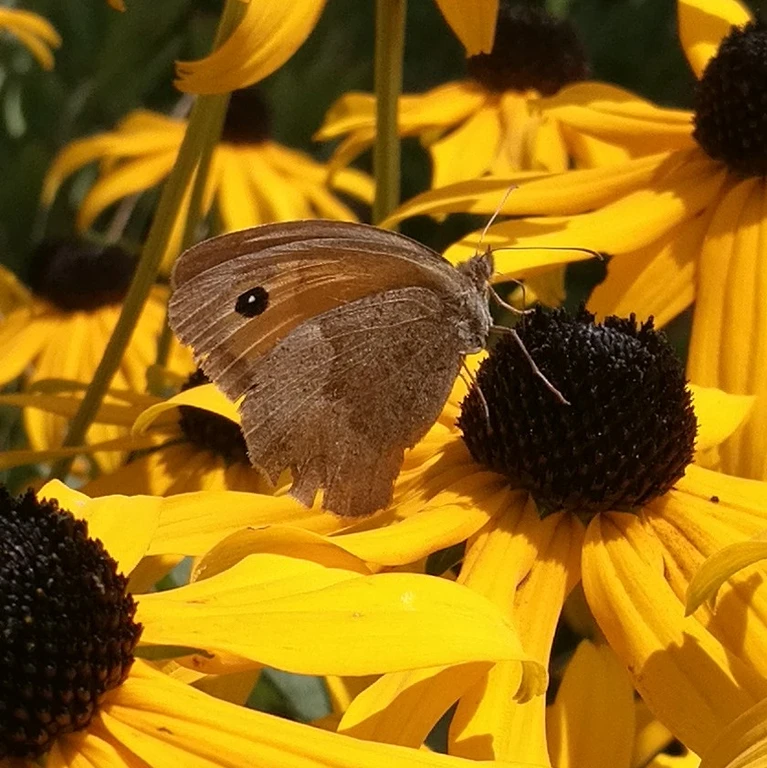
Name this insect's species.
Maniola jurtina
